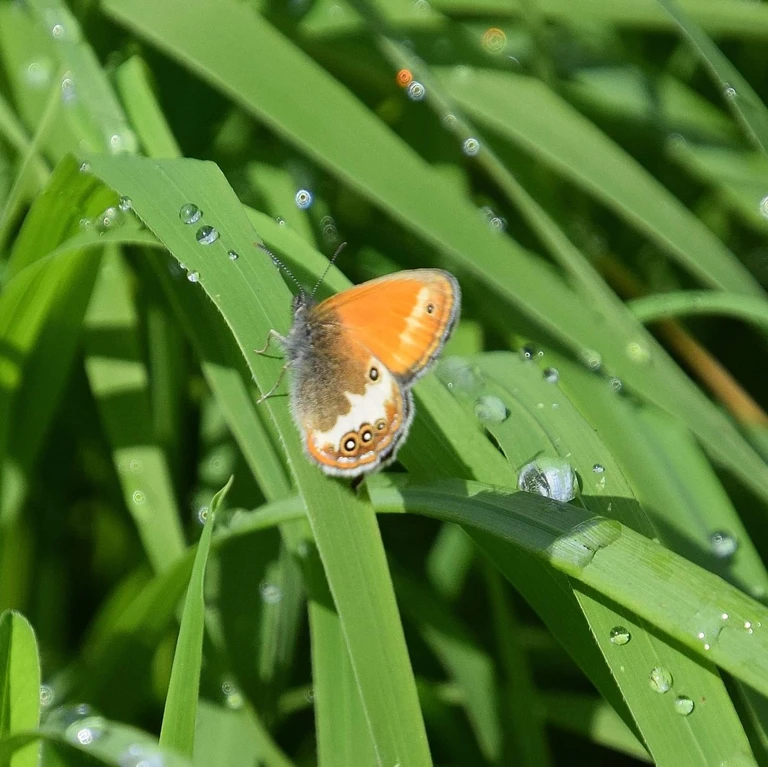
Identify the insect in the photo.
Coenonympha arcania
